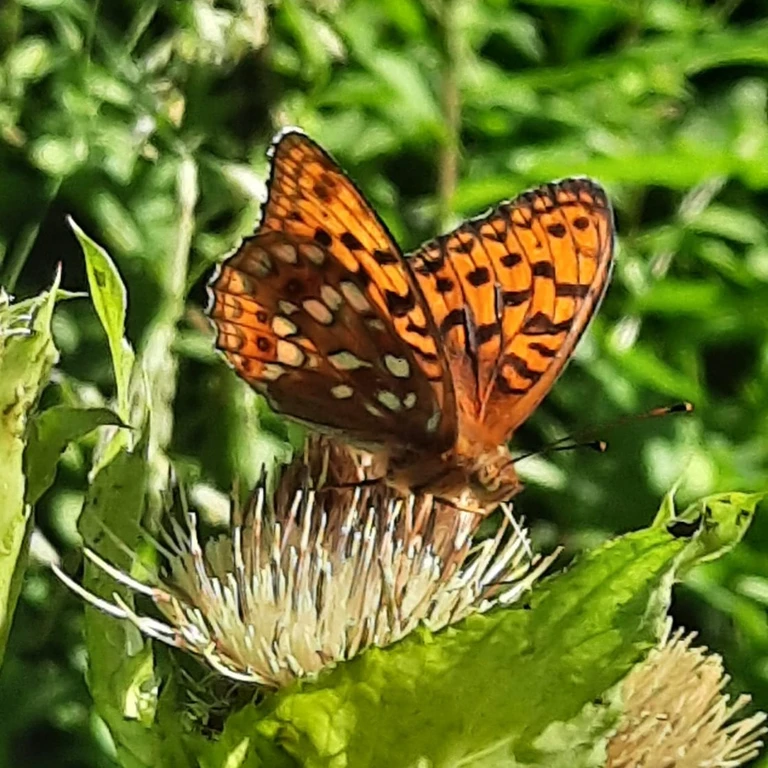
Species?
Fabriciana adippe
